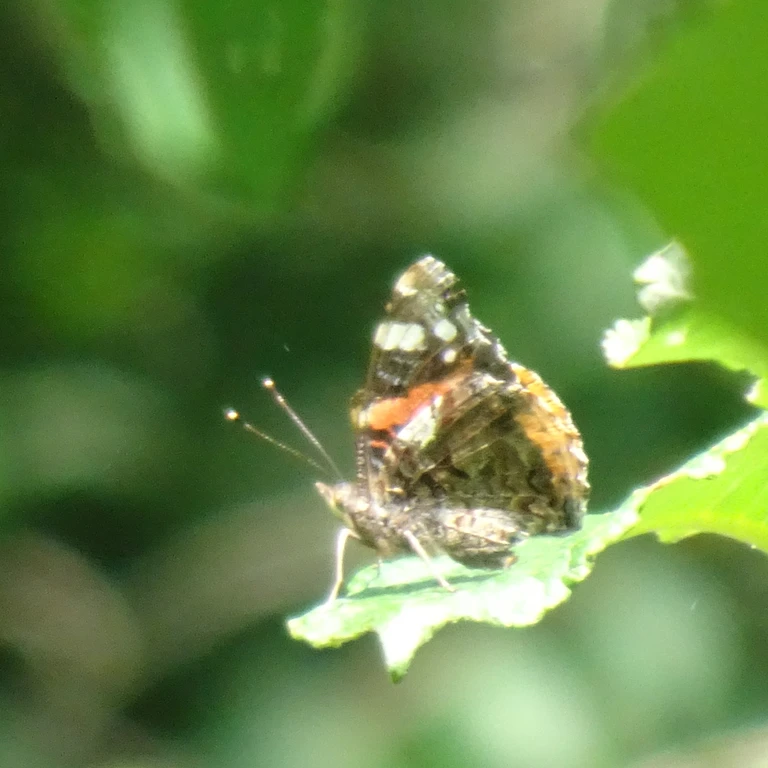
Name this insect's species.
Vanessa atalanta
